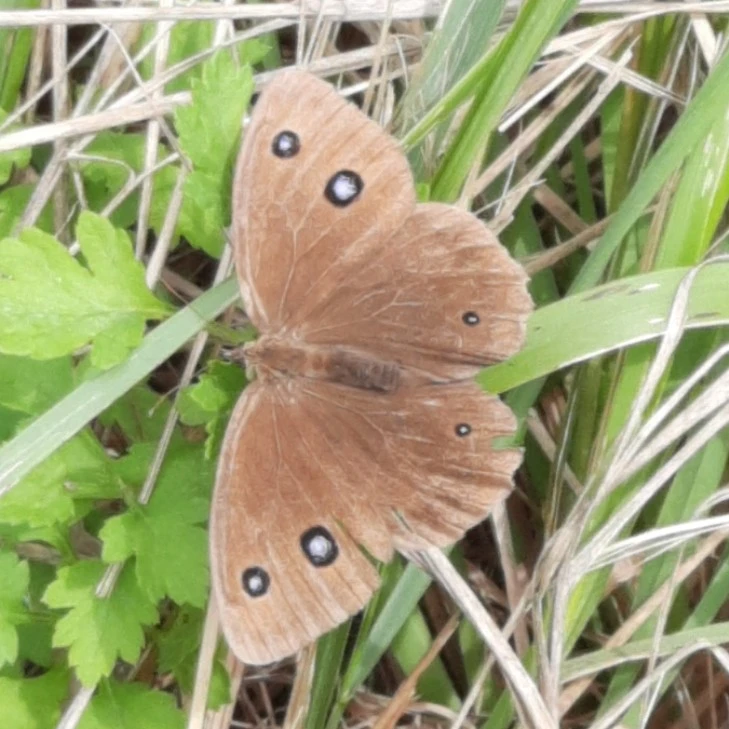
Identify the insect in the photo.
Minois dryas
